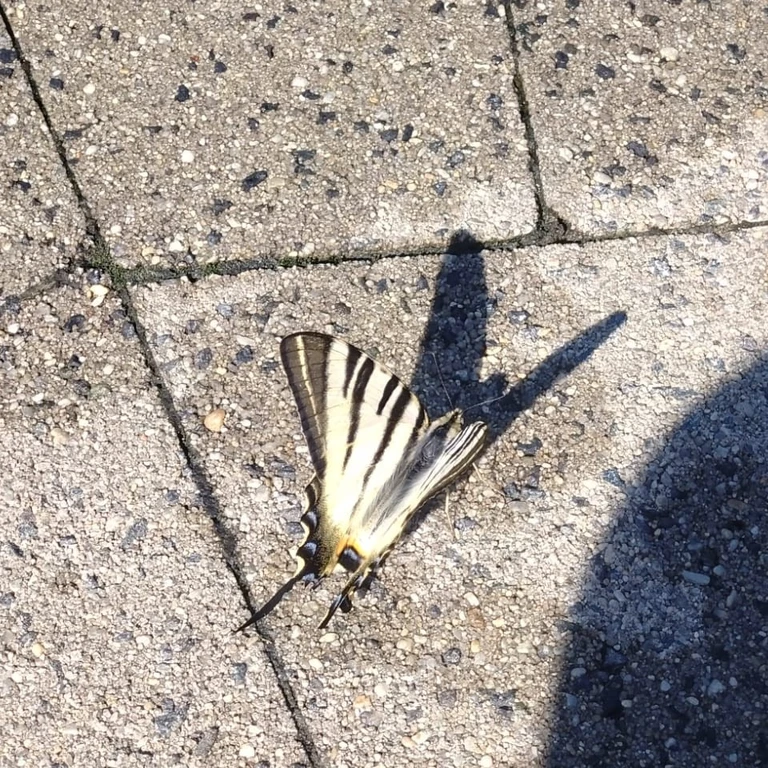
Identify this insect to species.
Iphiclides podalirius
